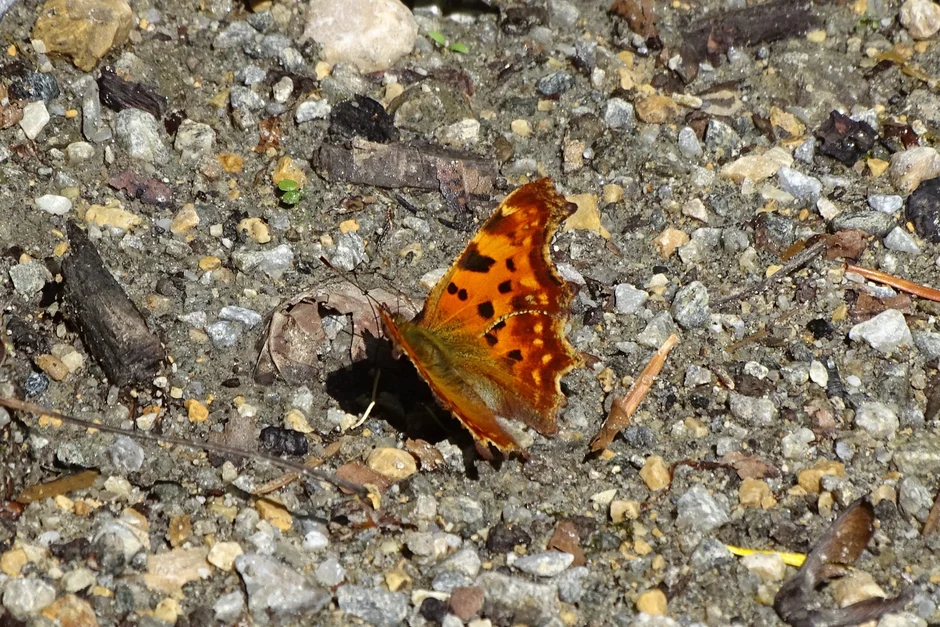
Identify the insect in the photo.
Polygonia c-album
